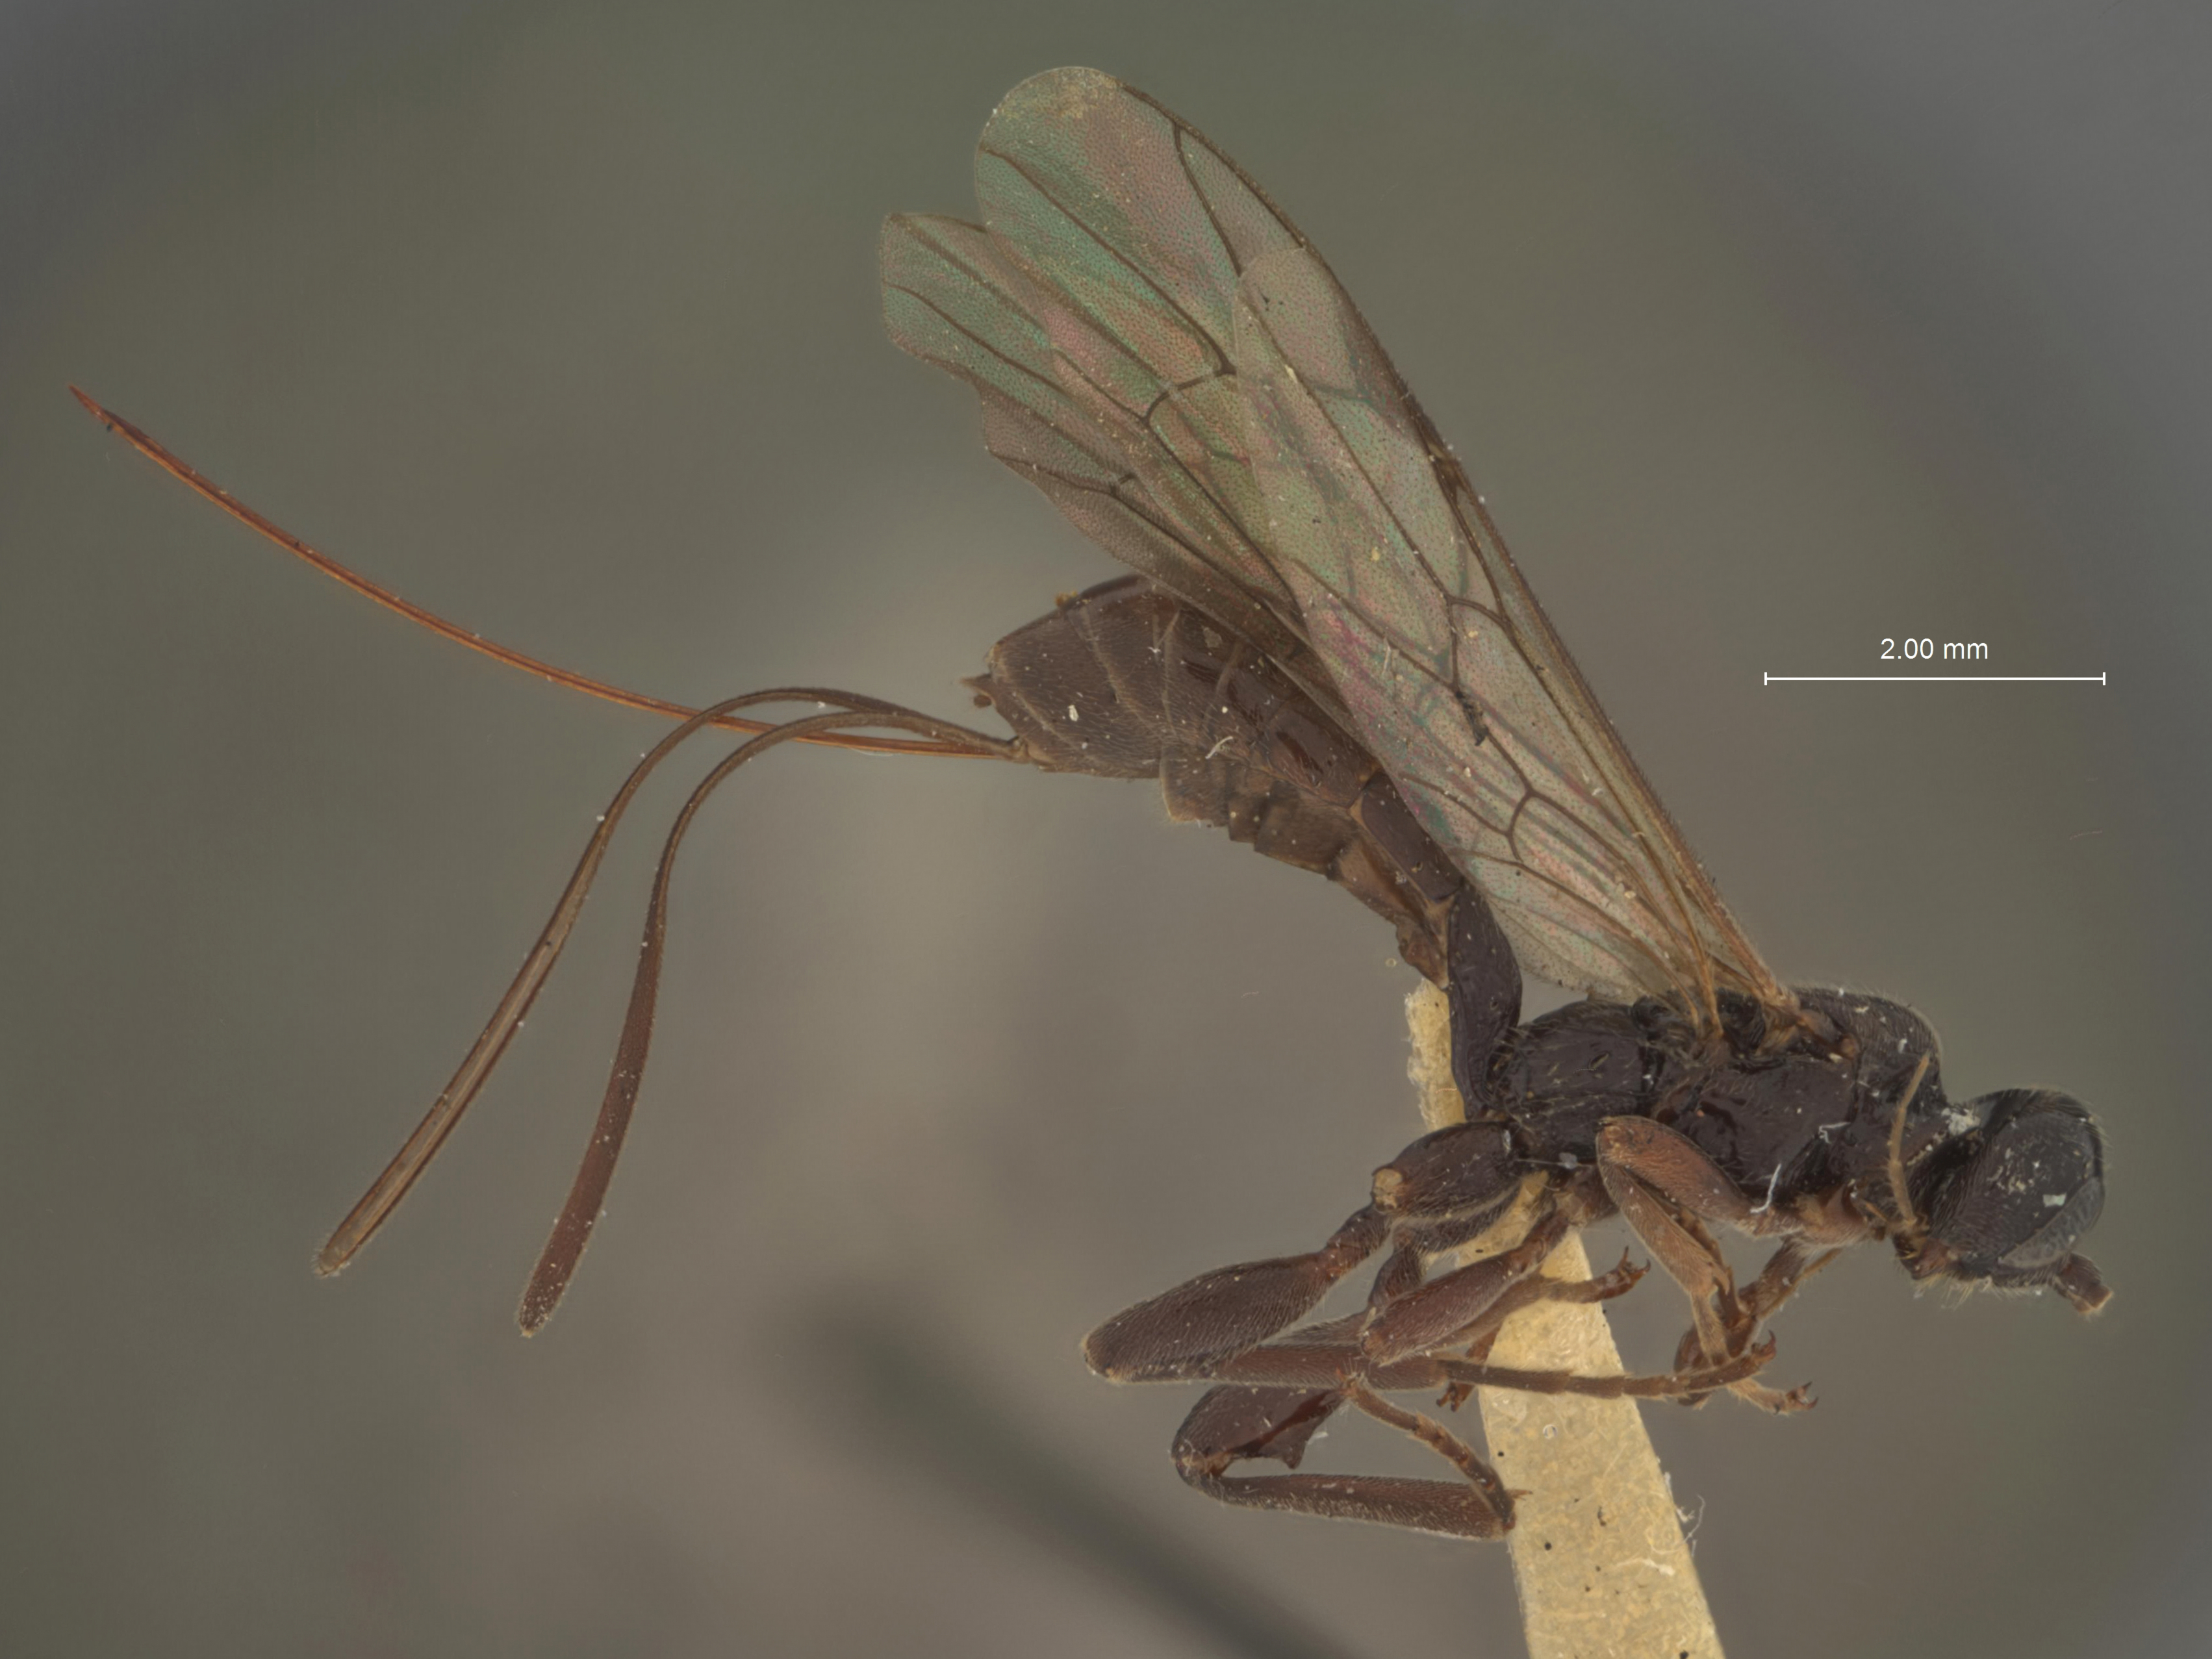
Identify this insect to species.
Odontomerus stejnegeri
